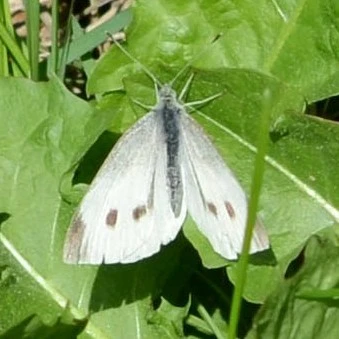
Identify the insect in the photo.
Pieris rapae
